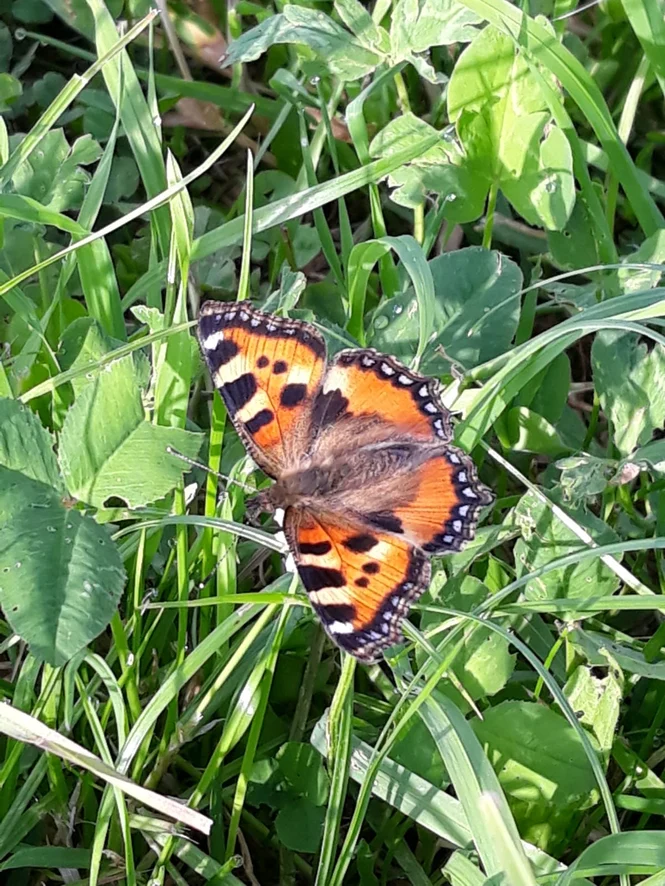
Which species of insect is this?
Aglais urticae
